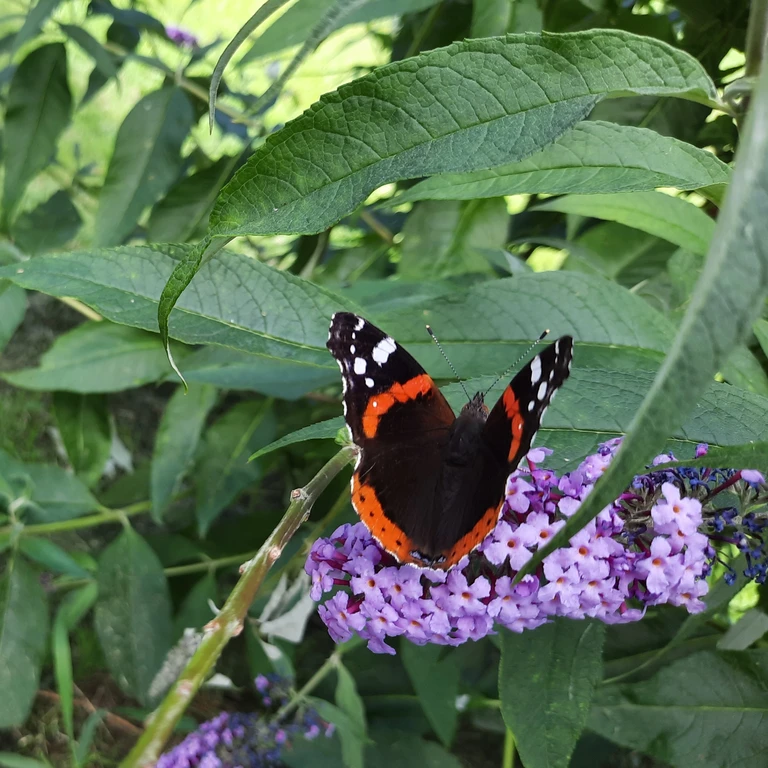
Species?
Vanessa atalanta
